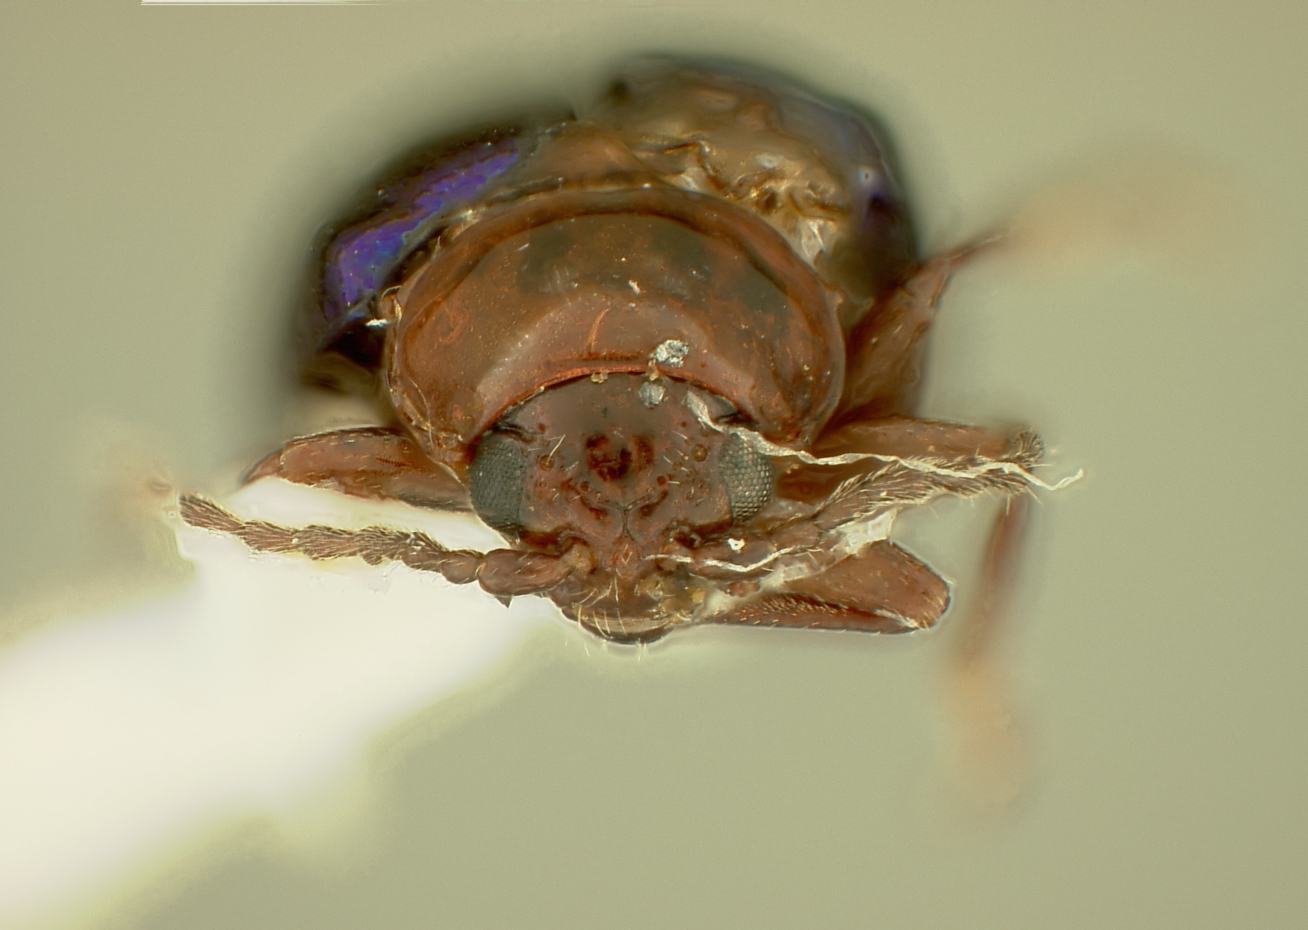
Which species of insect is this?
Homoschema latum
